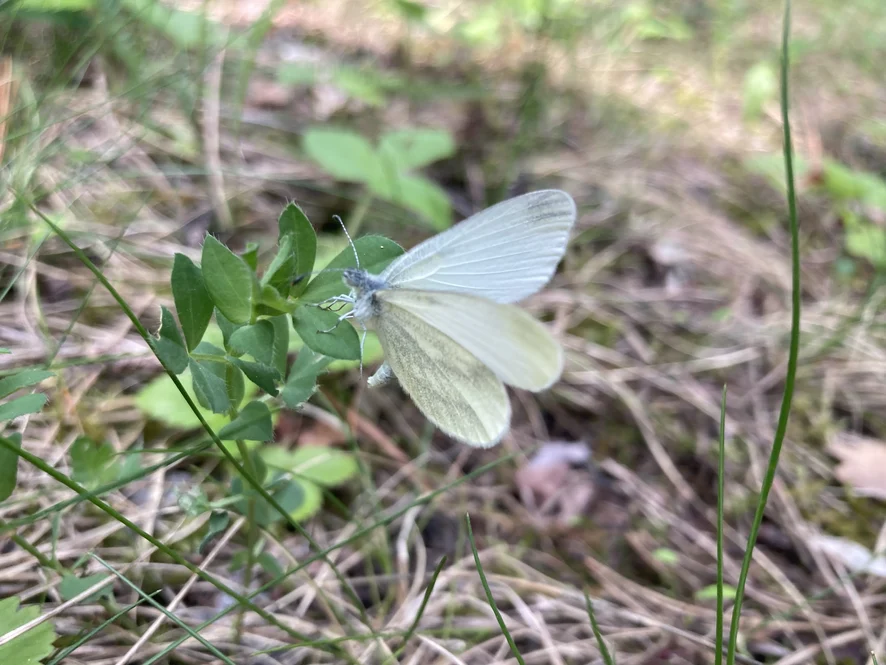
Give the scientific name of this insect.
Leptidea sinapis/juvernica
